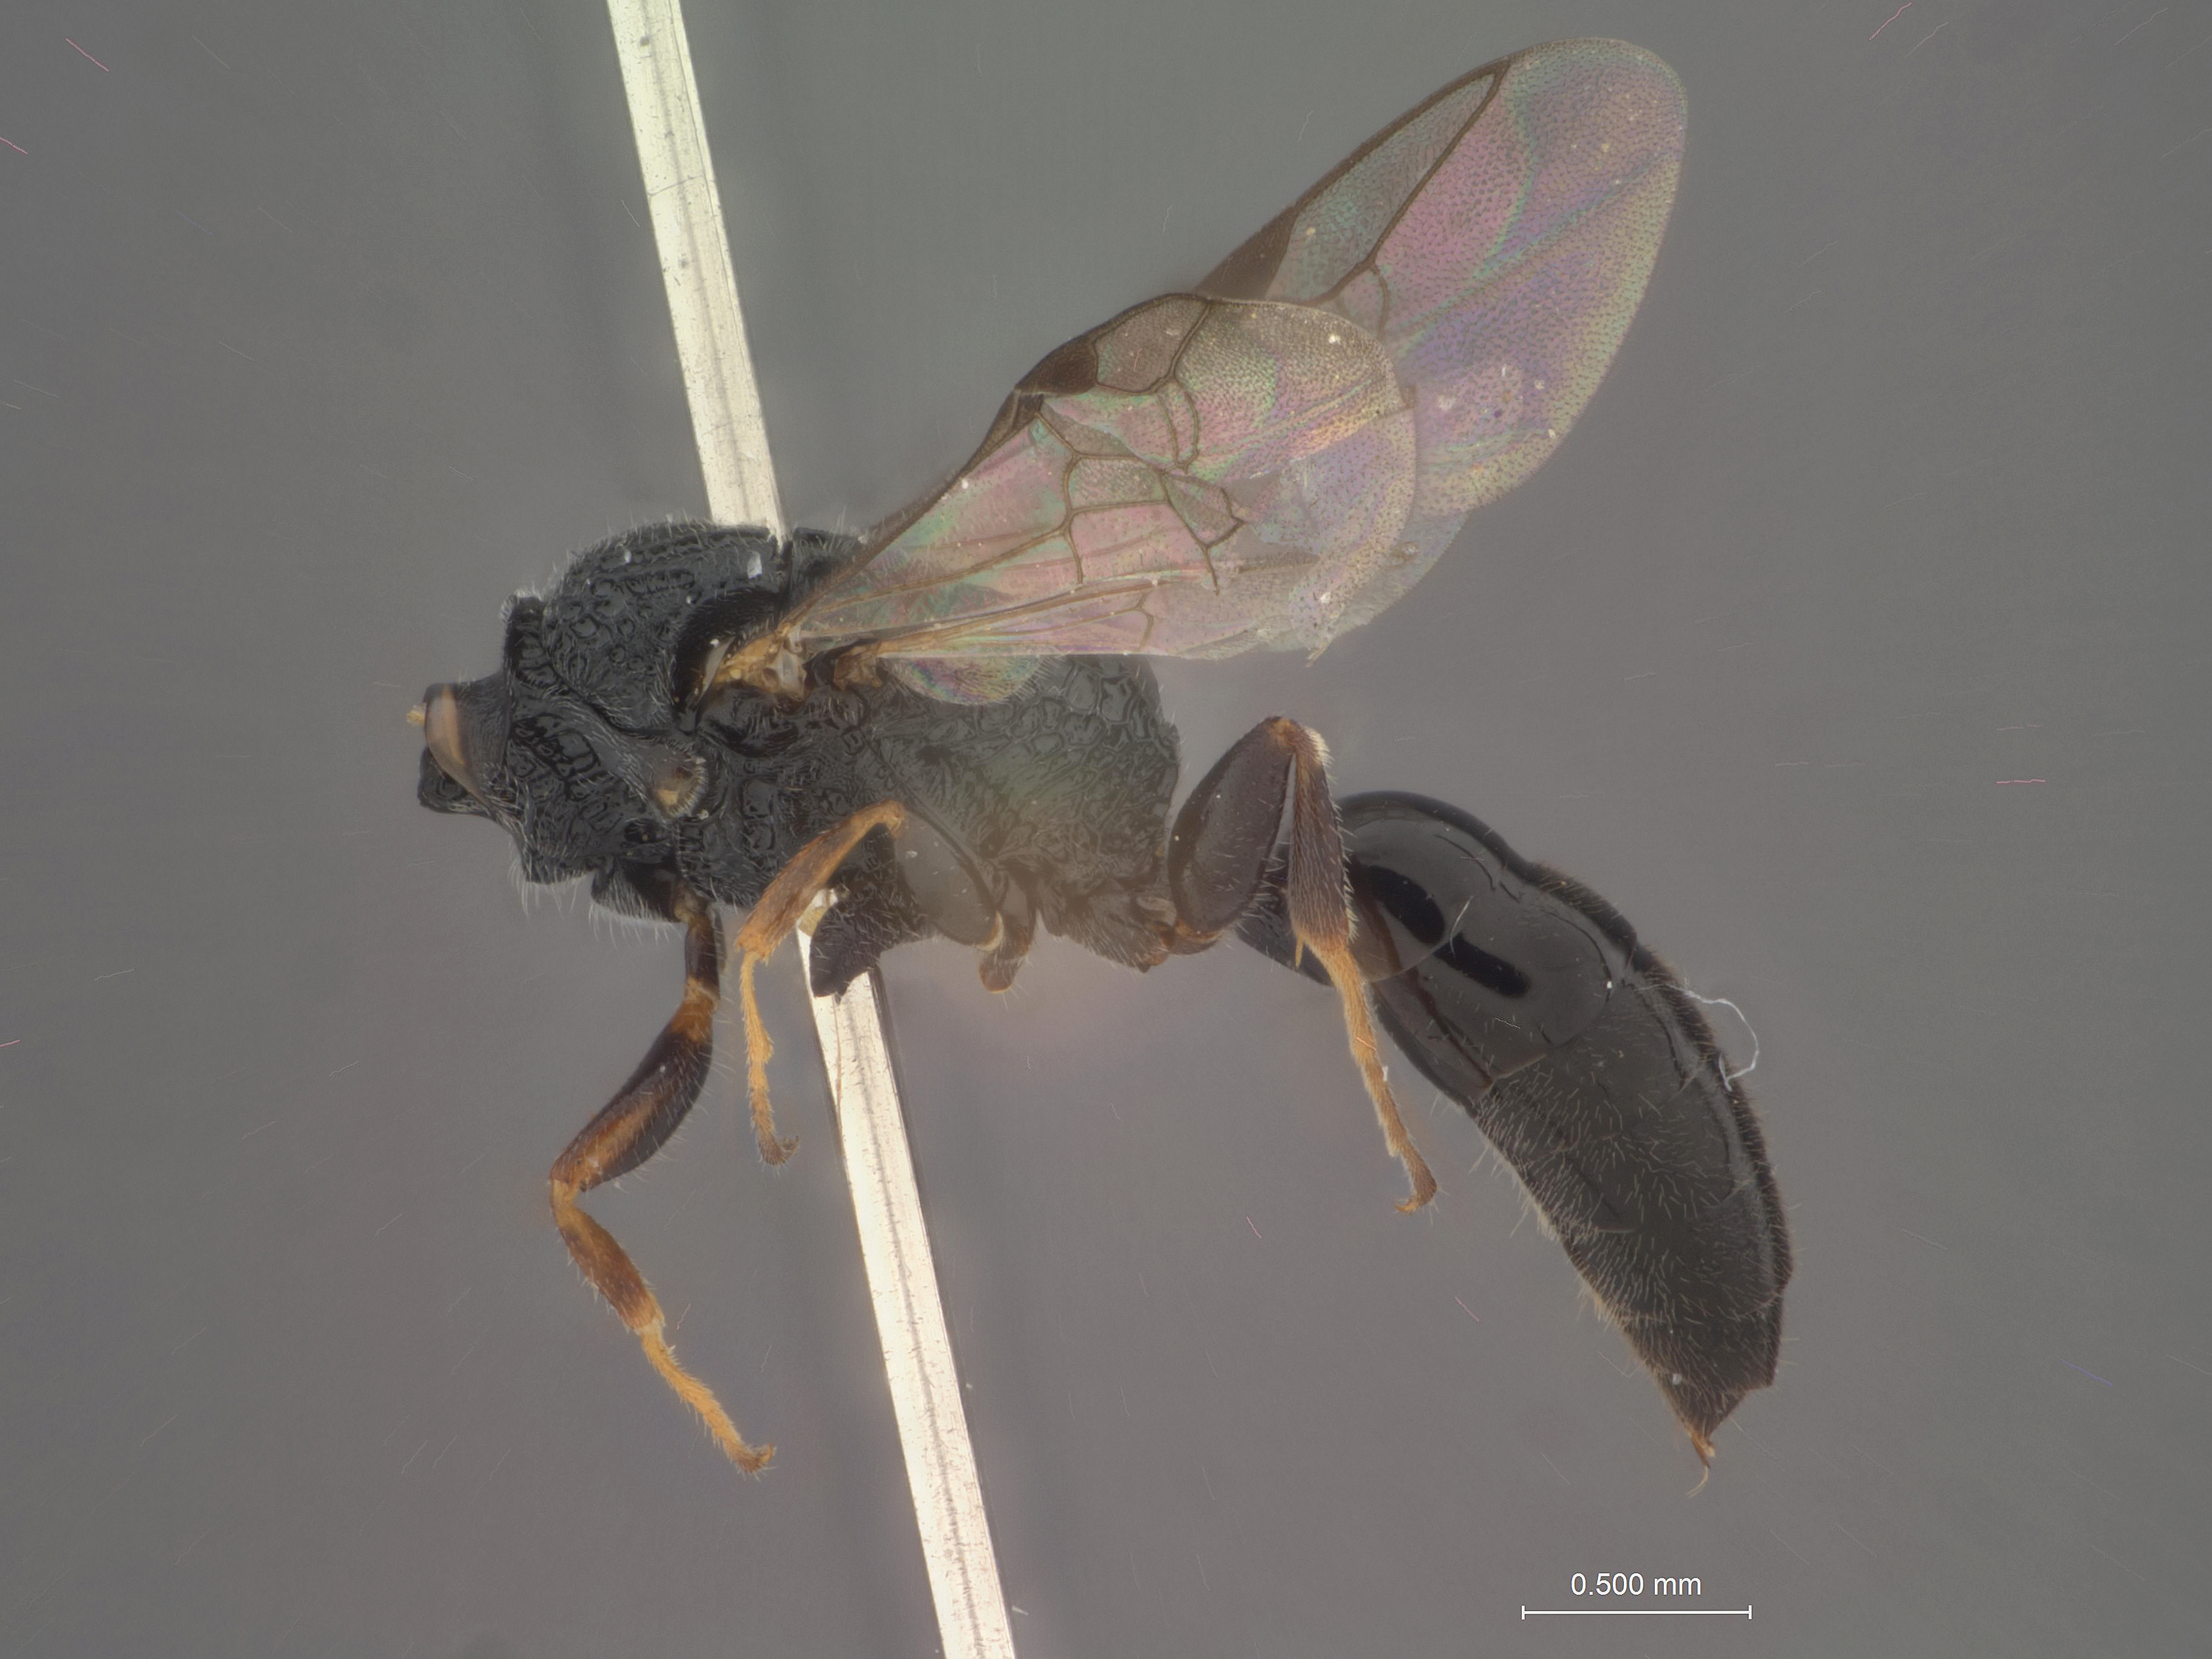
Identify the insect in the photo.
Polemistus palawanensis
